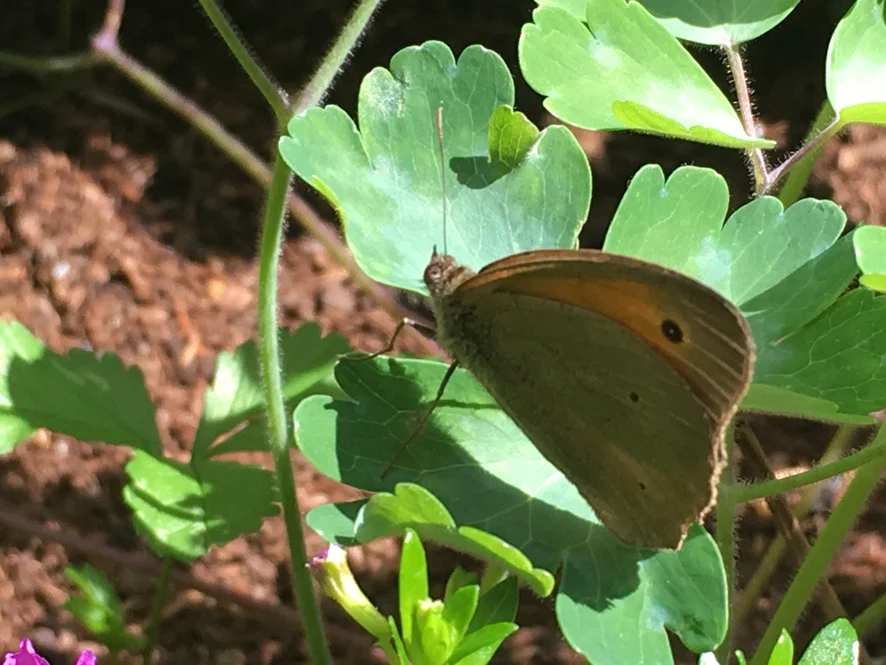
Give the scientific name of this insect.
Maniola jurtina
